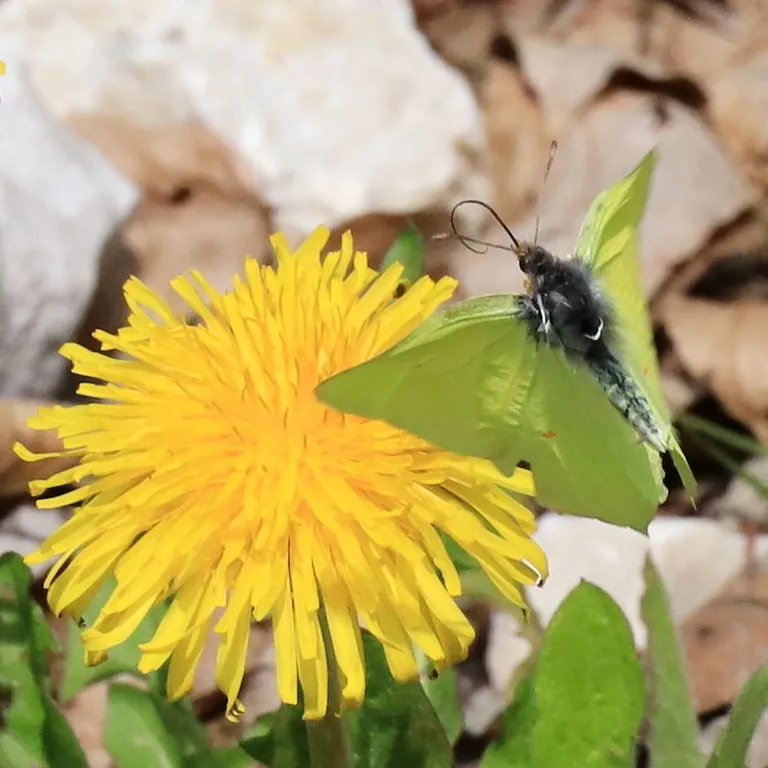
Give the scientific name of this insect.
Gonepteryx rhamni
